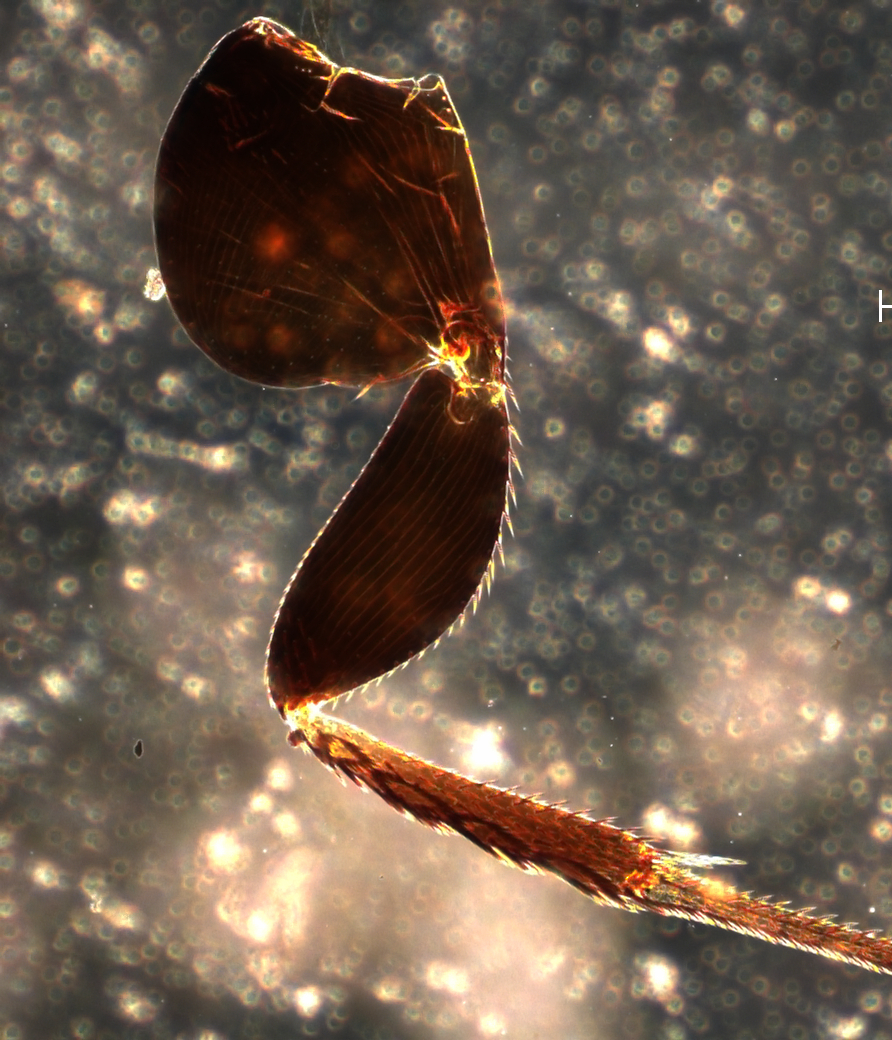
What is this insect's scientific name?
Elasmus valparaianus
